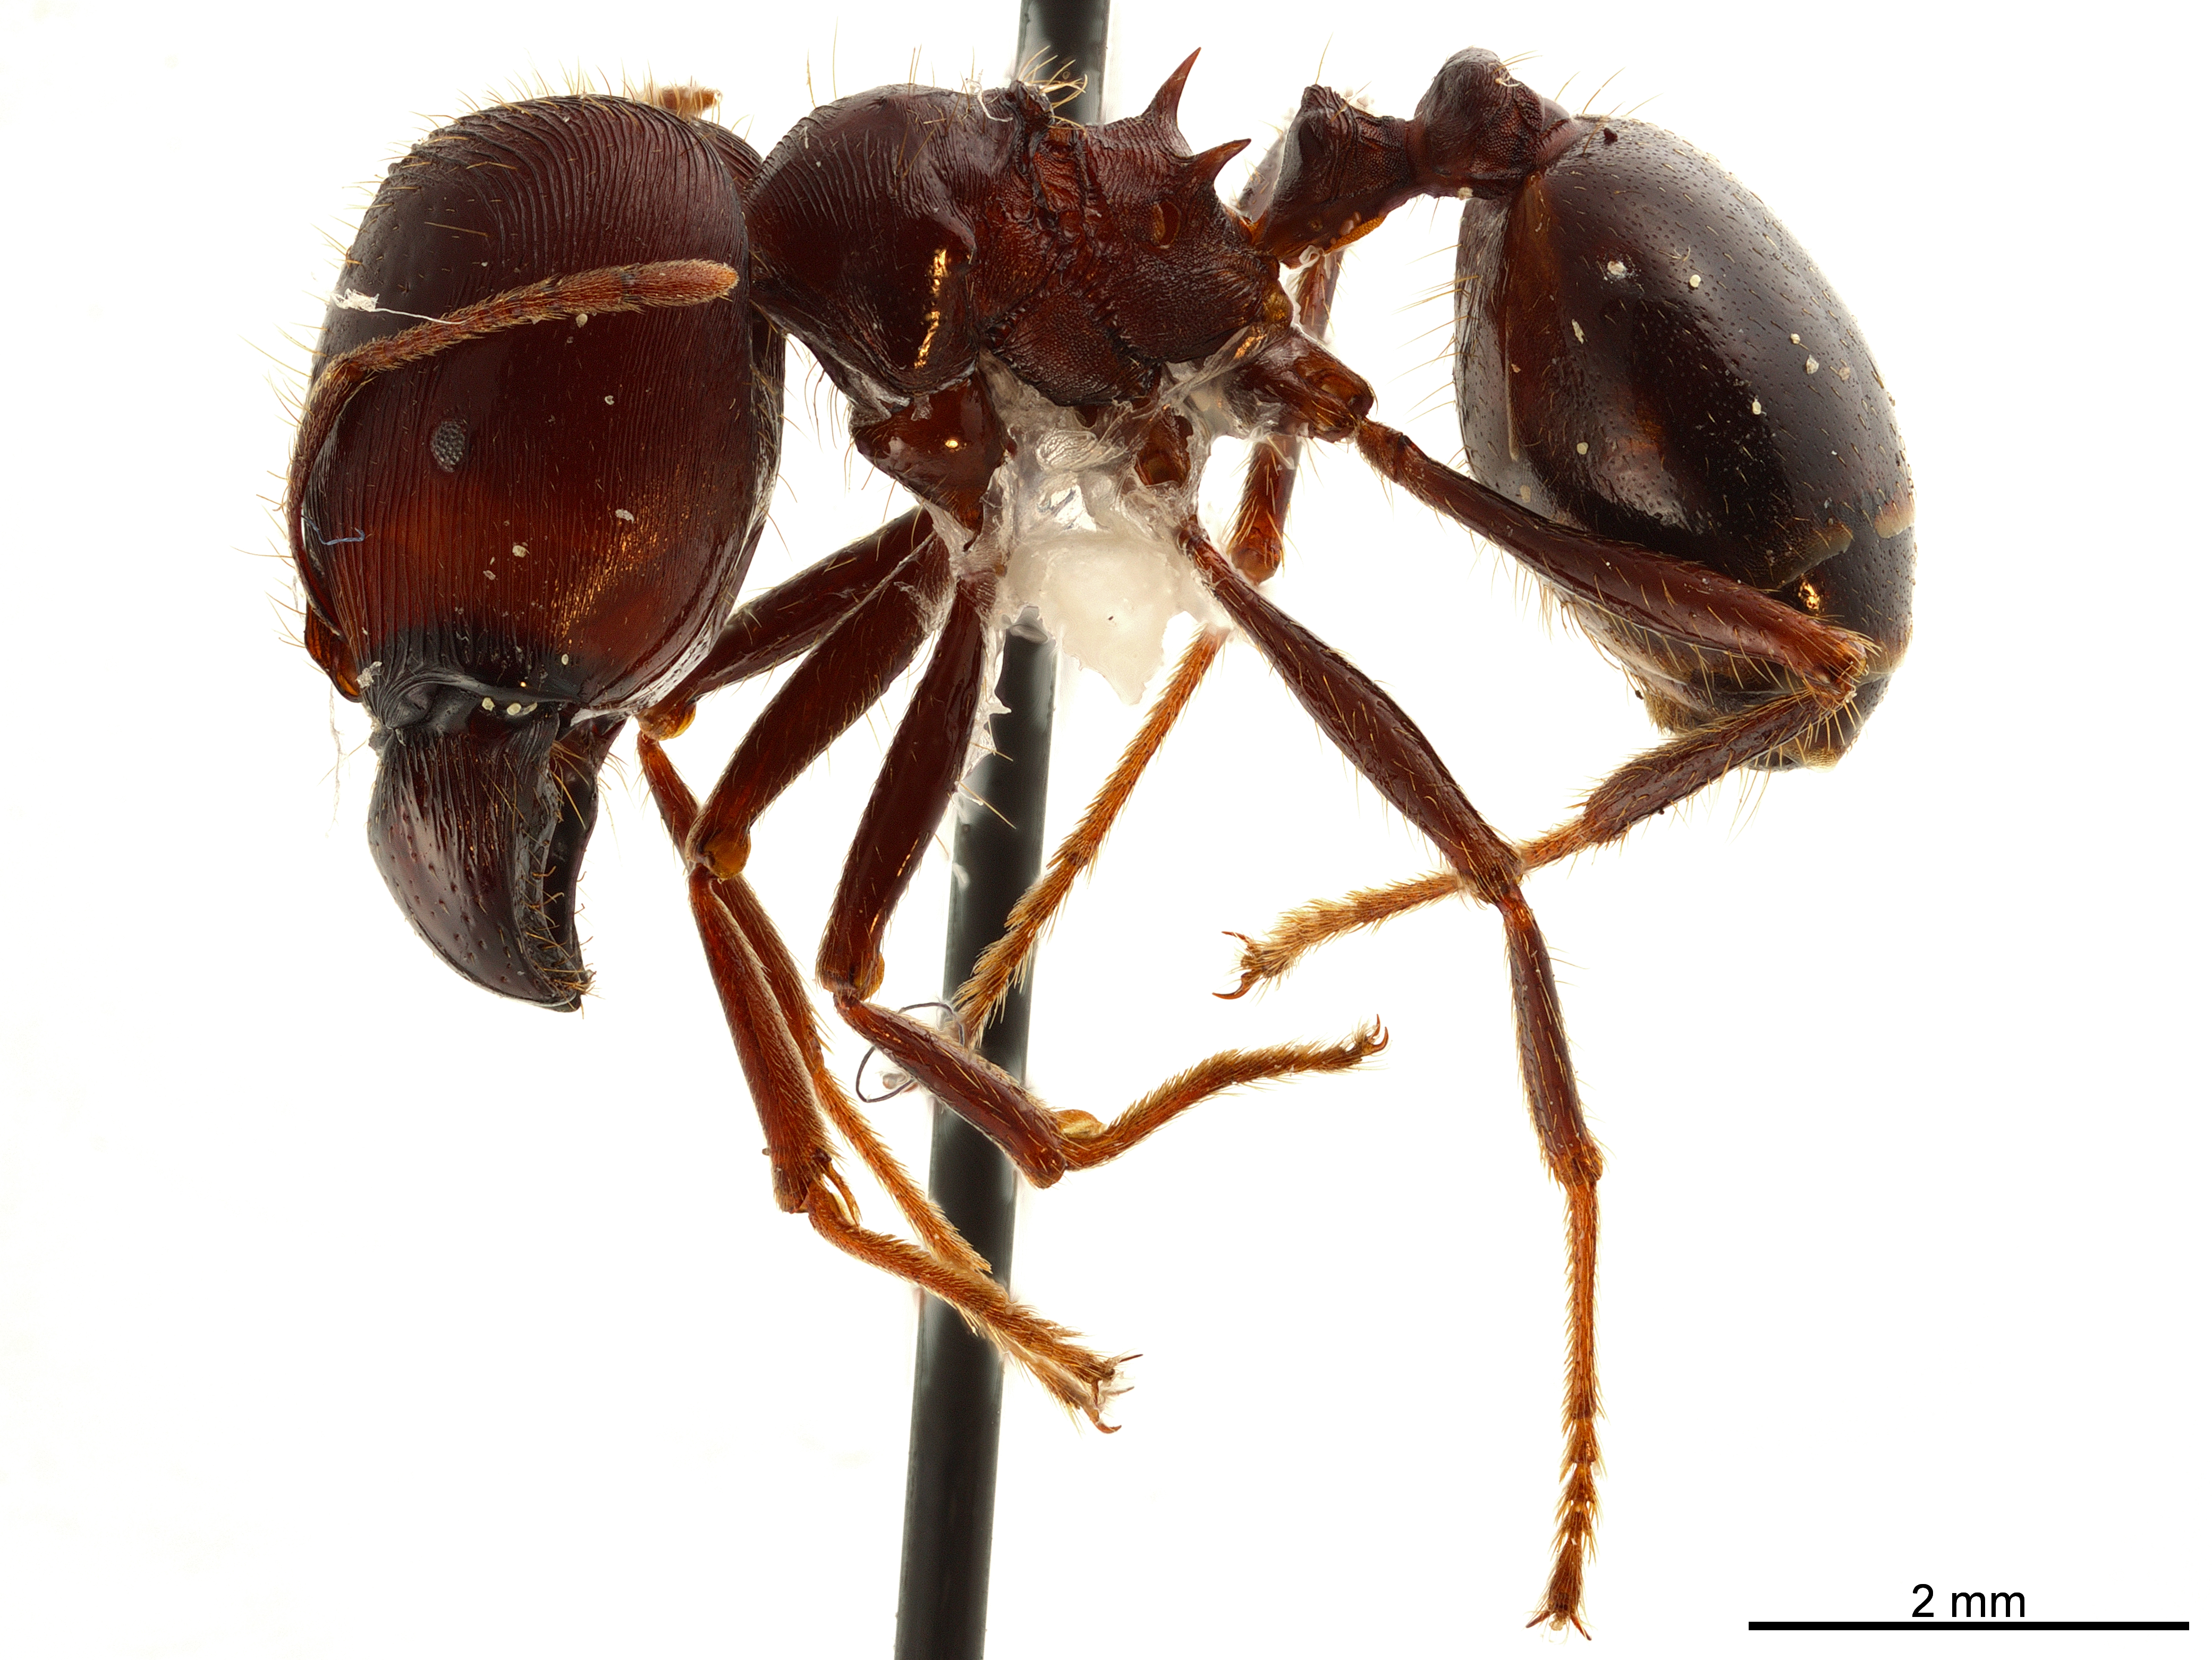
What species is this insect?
Carebara diversus
